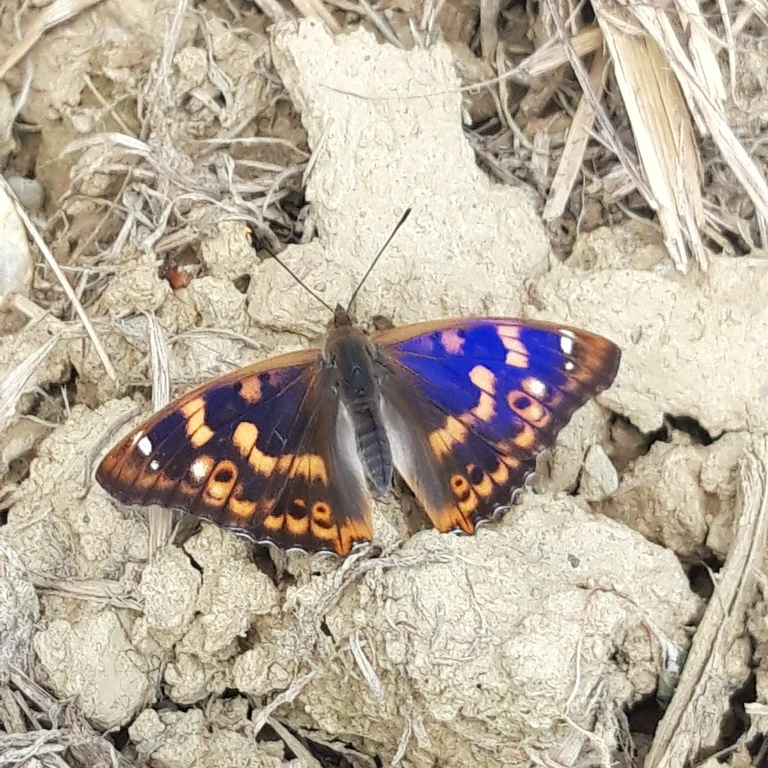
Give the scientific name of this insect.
Apatura ilia
